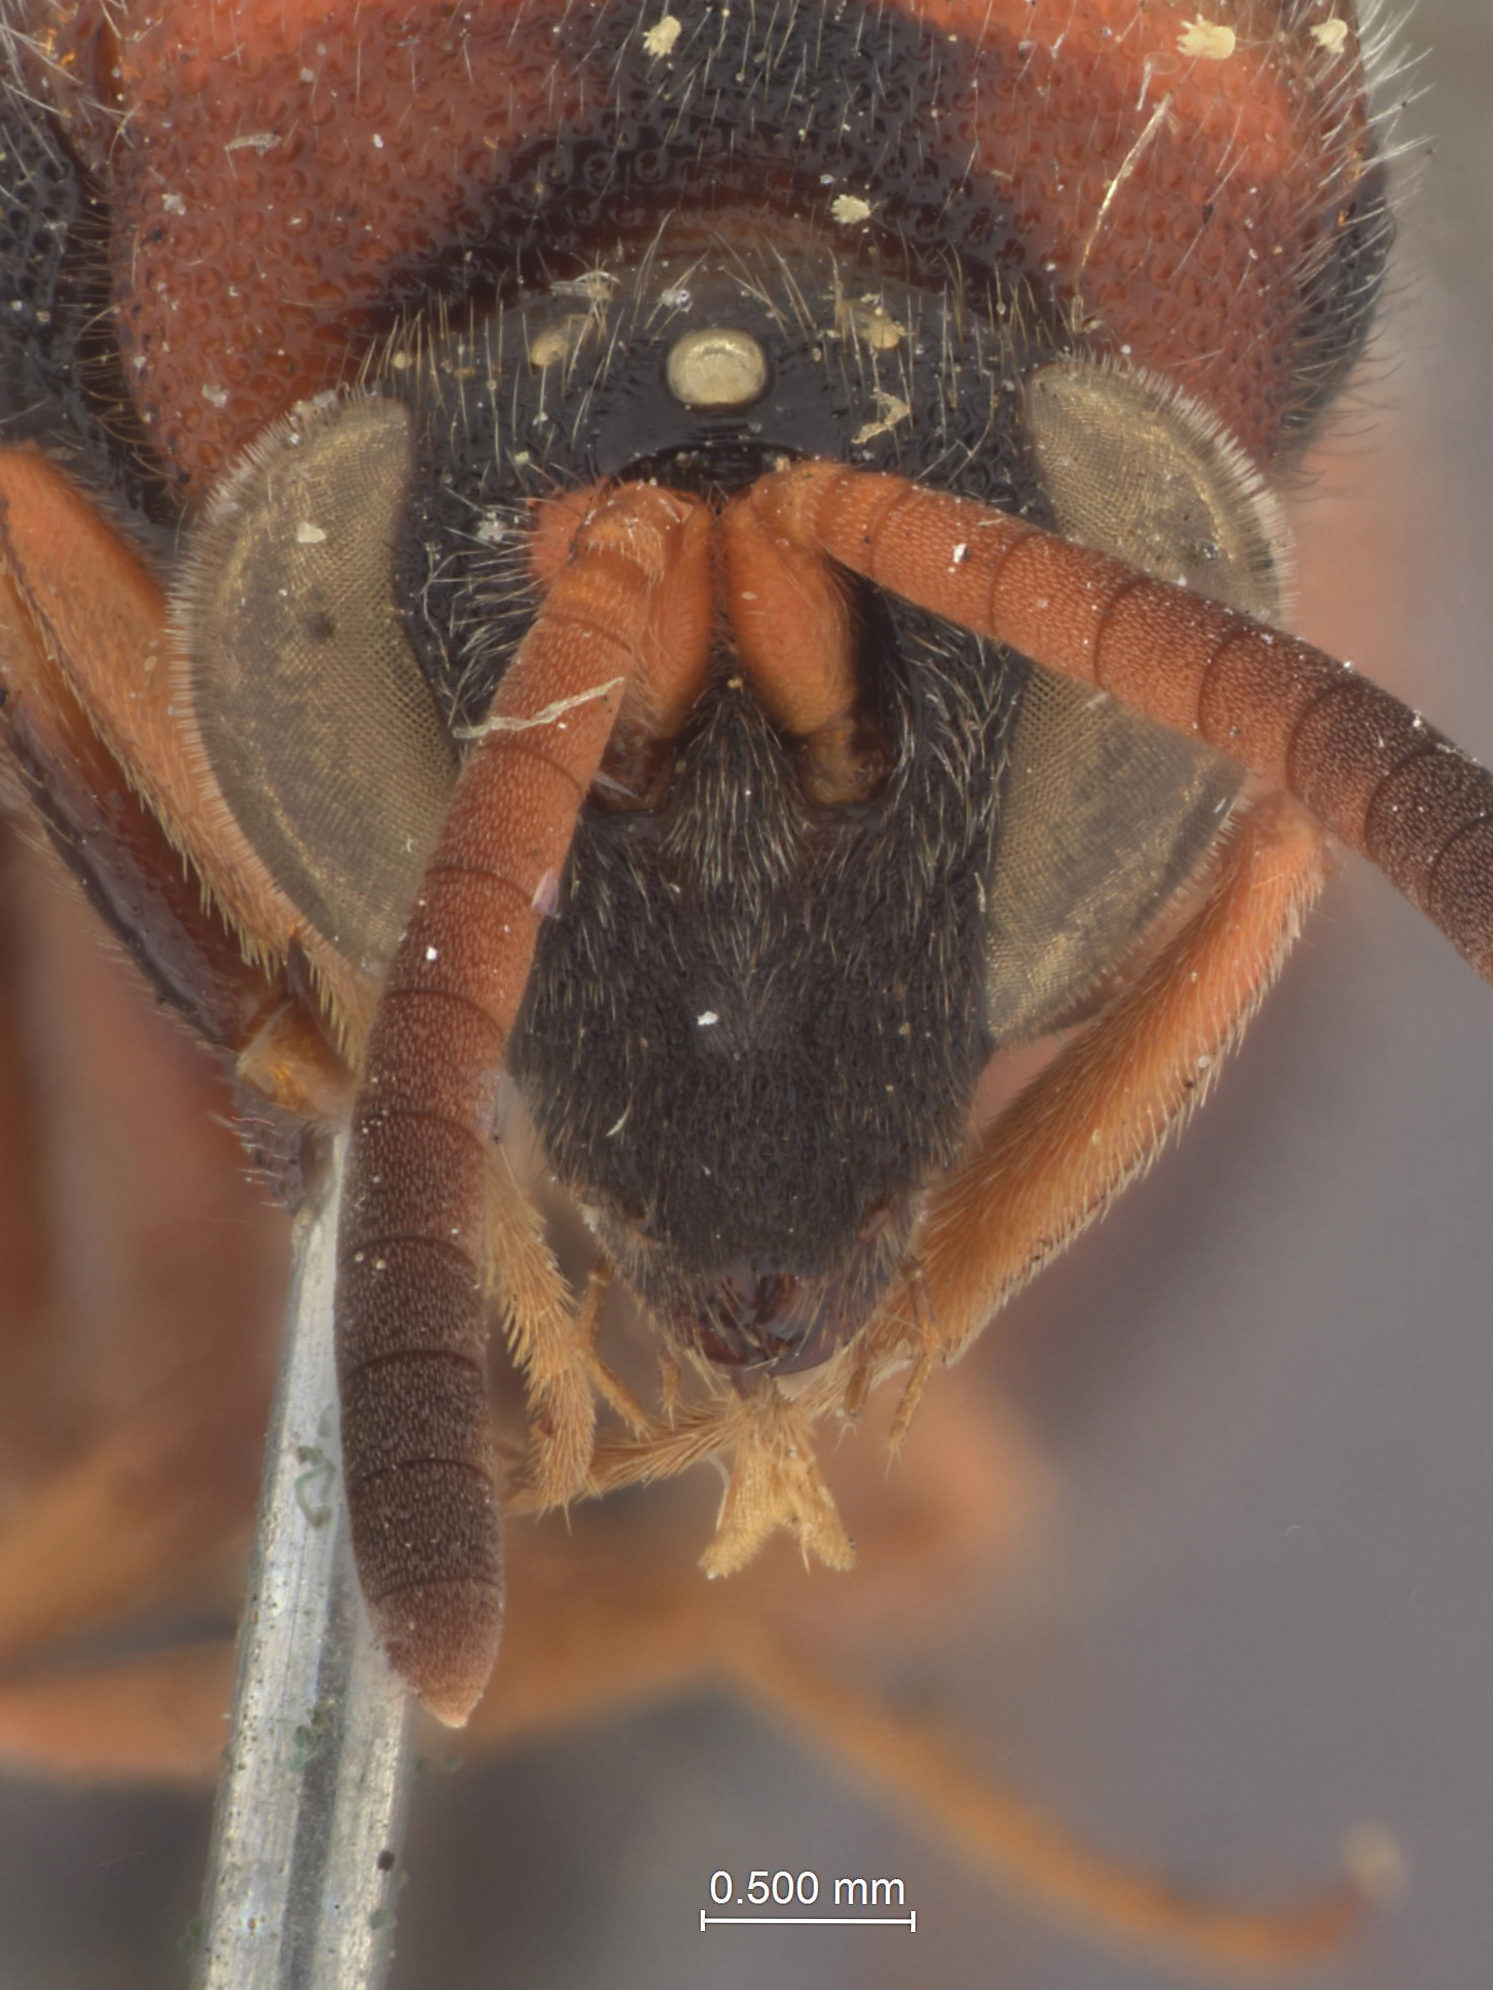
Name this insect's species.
Leucospis slossonae
